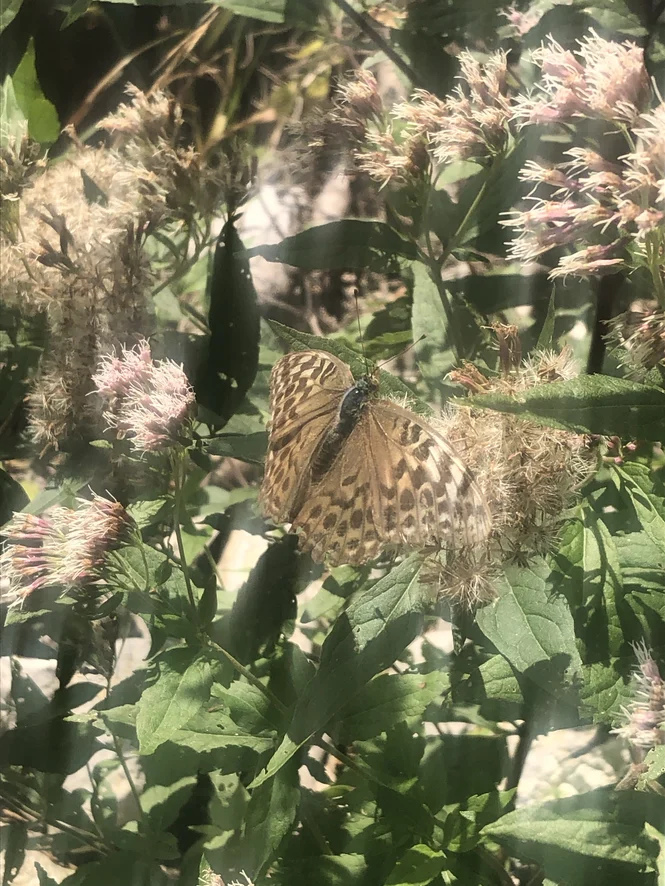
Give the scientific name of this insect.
Argynnis paphia
